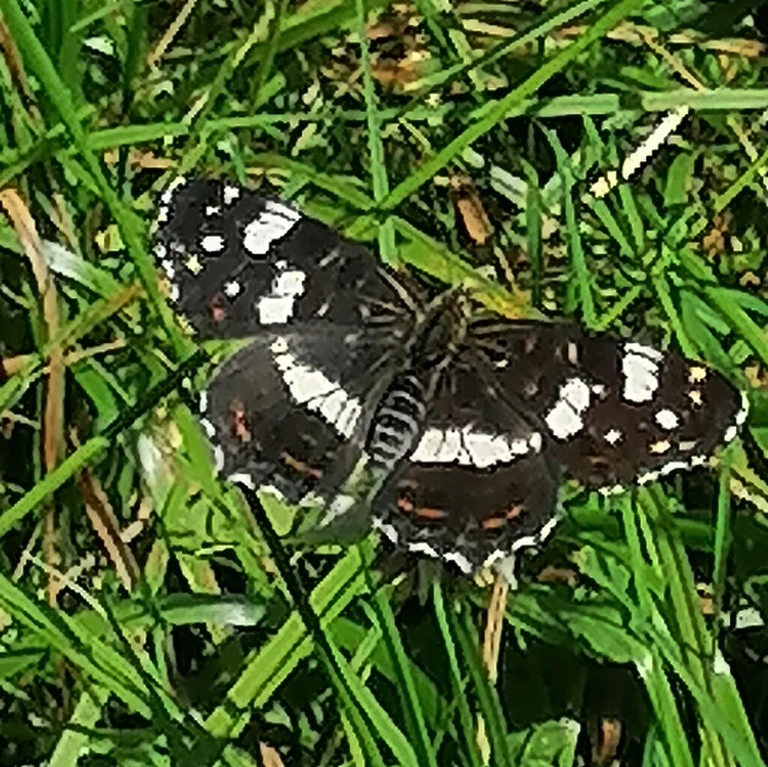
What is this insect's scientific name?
Araschnia levana
